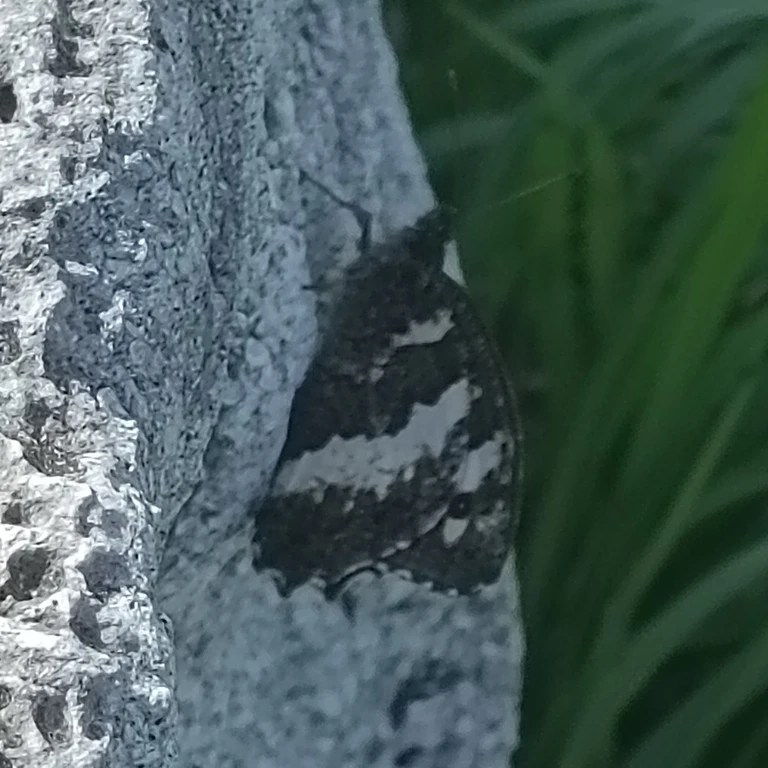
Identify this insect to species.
Brintesia circe
